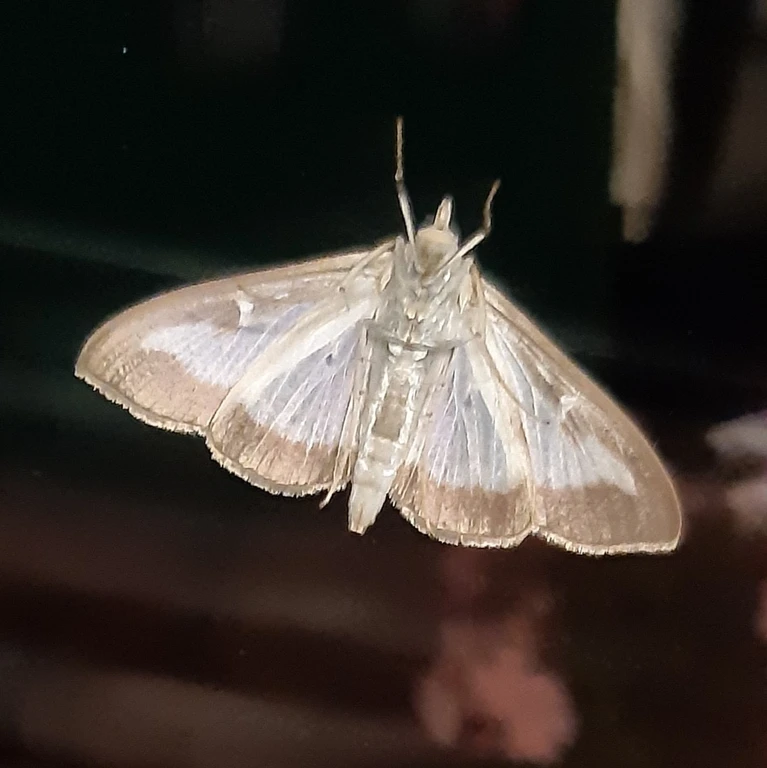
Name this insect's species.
Cydalima perspectalis
